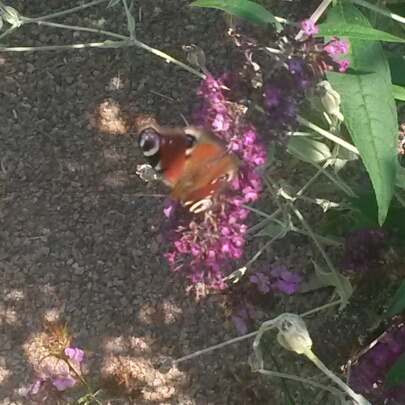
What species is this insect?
Aglais io
